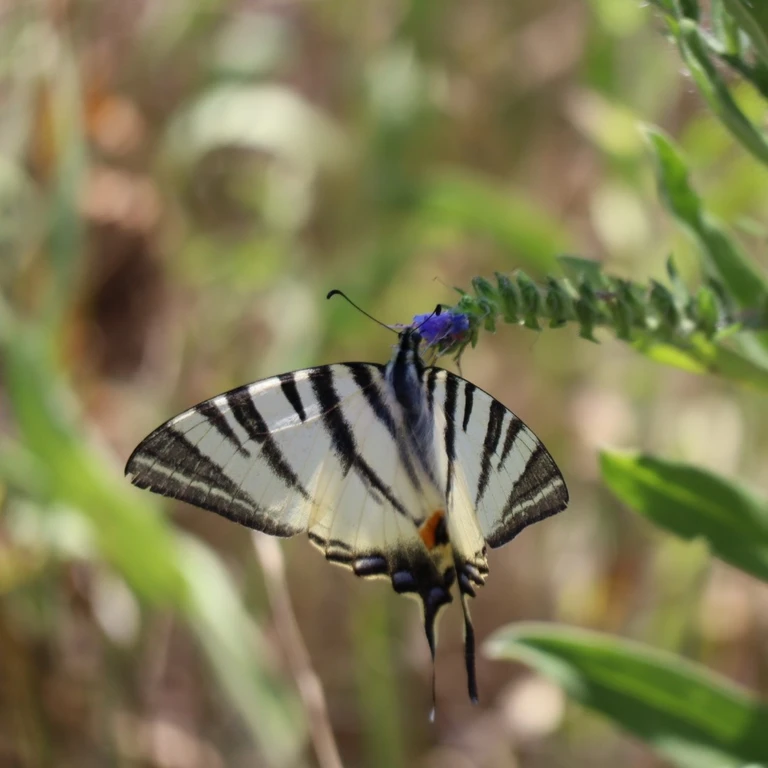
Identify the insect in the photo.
Iphiclides podalirius
